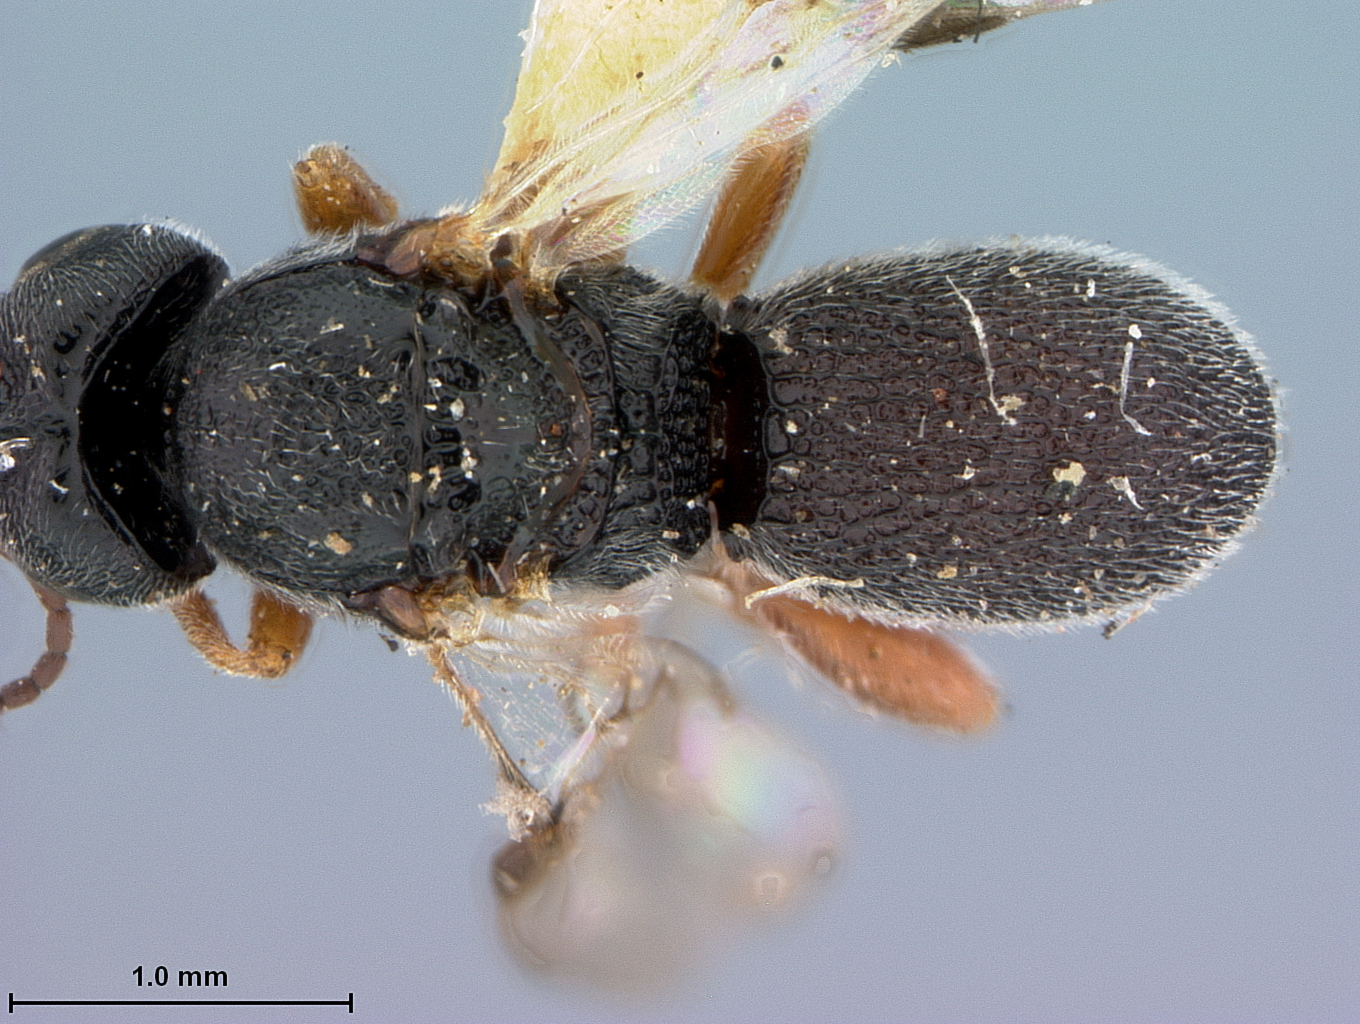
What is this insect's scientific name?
Urosigalphus bruchi
